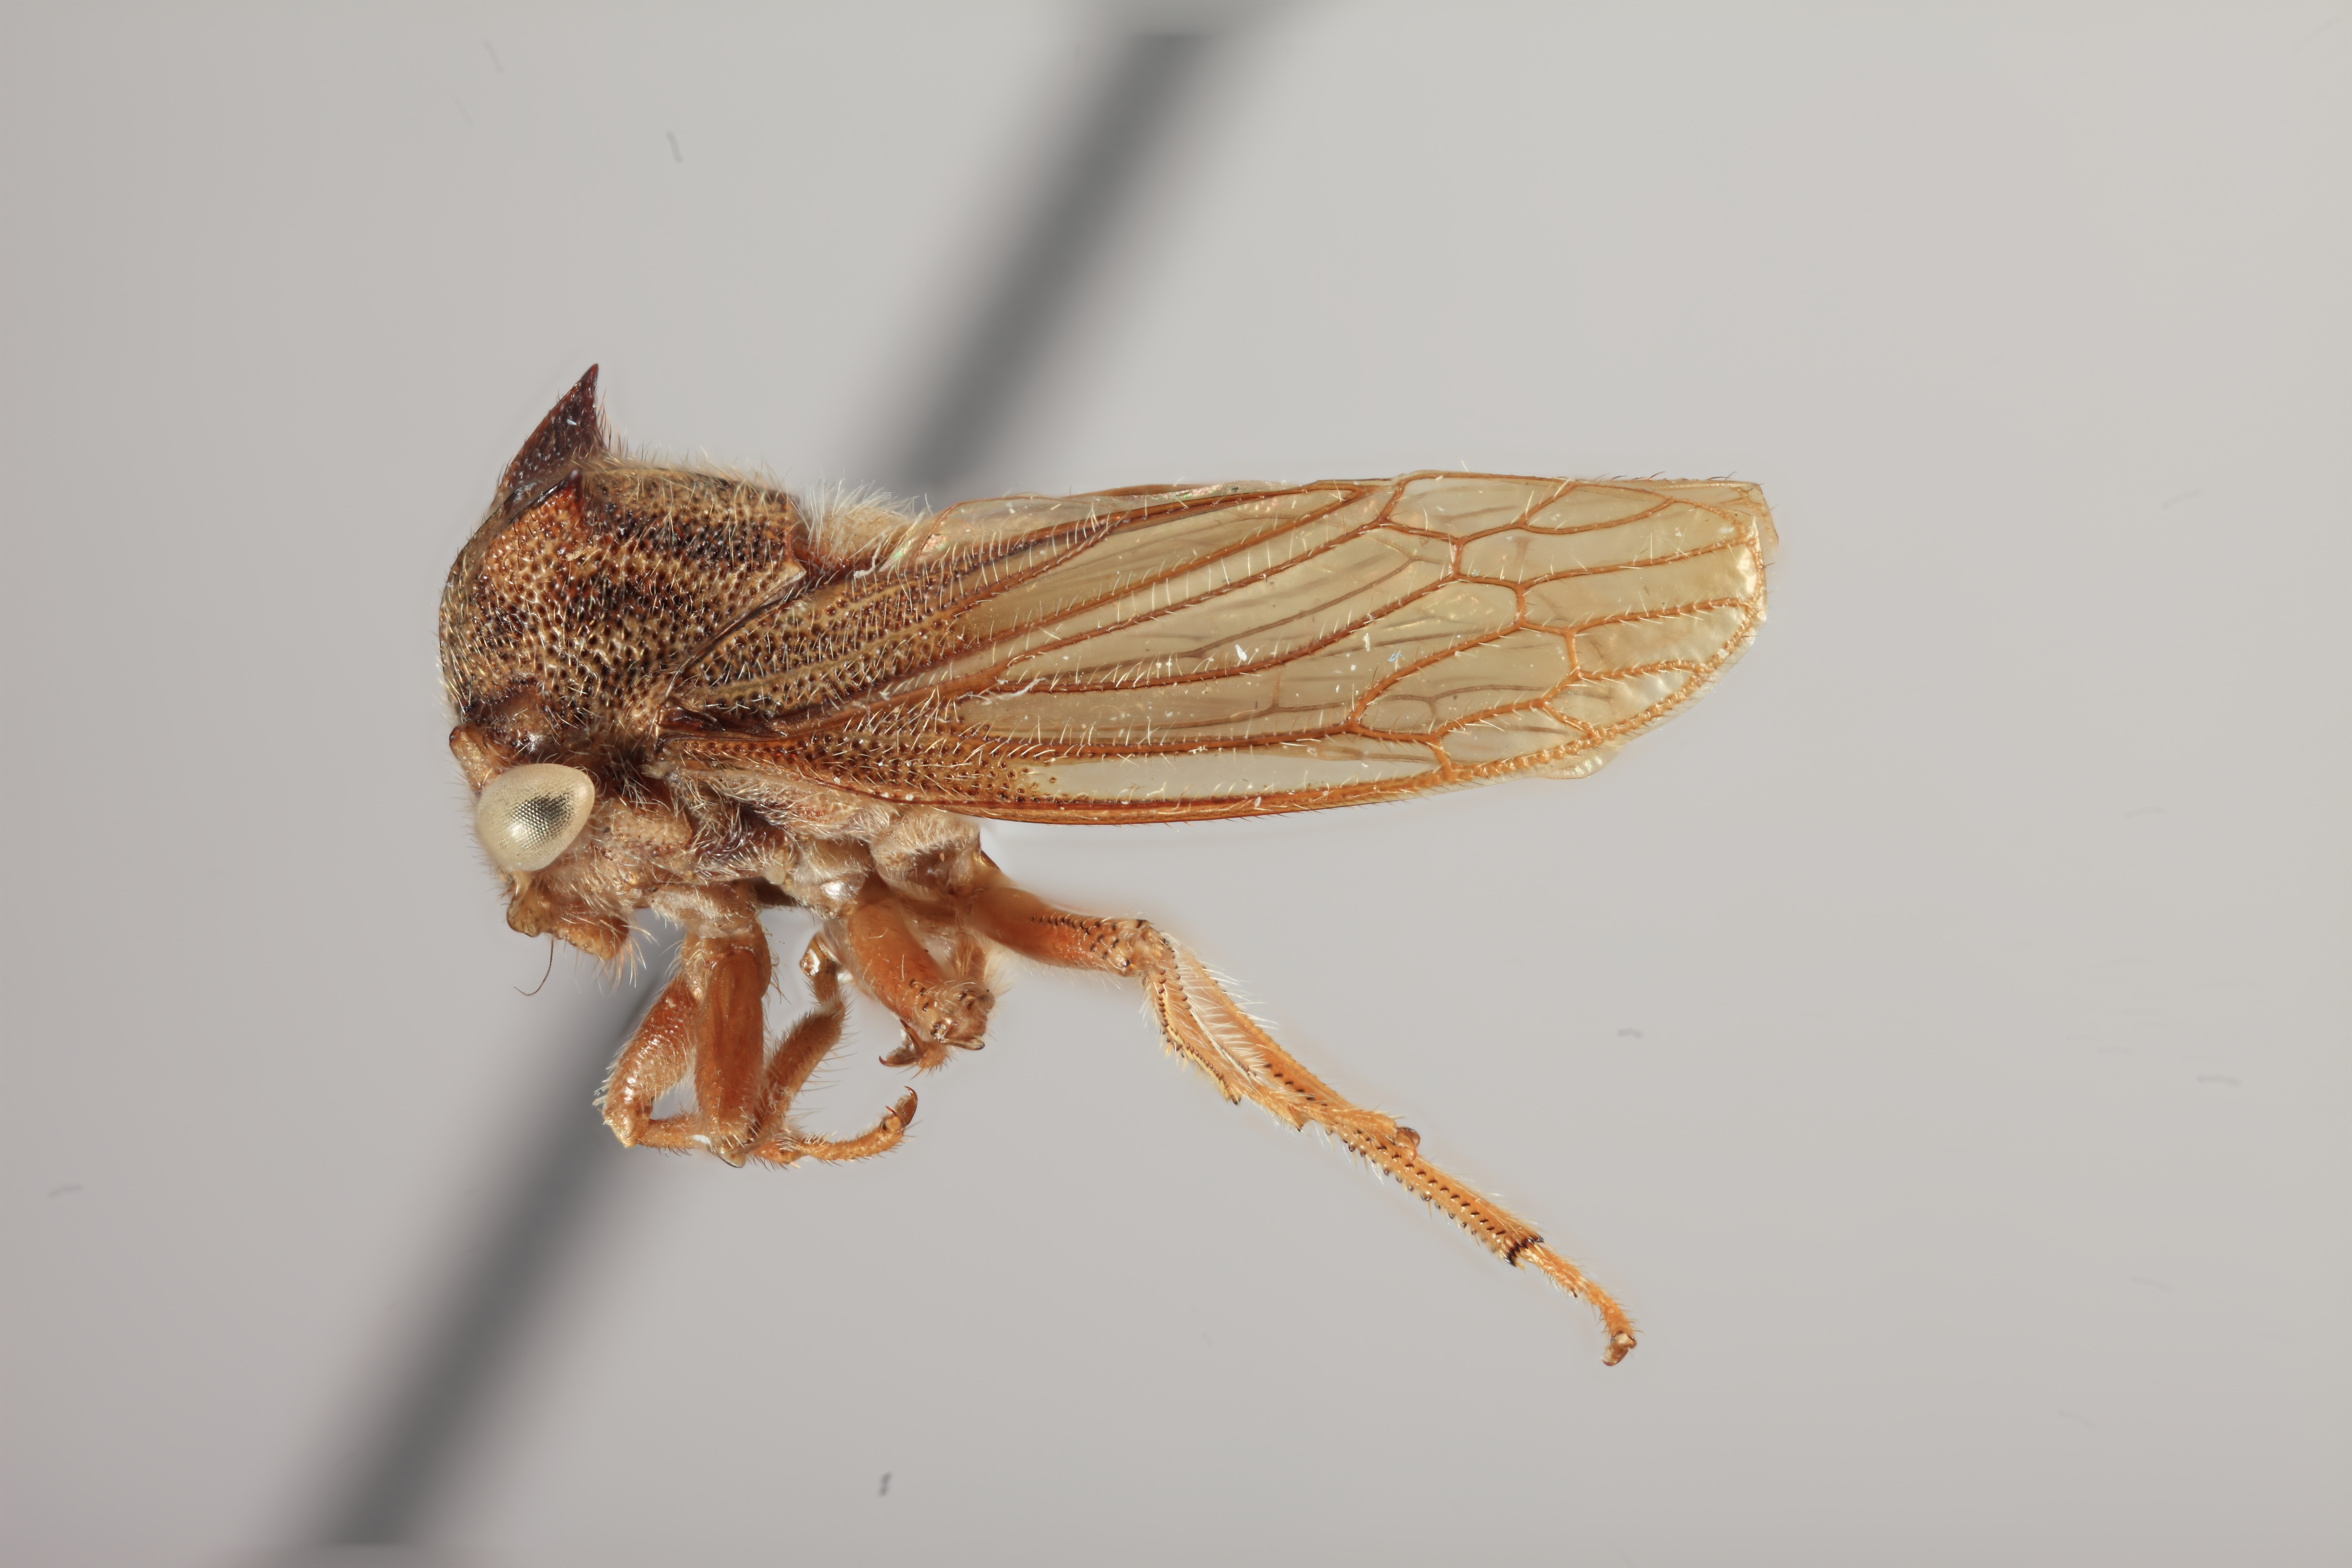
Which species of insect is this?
Tolania trilobata
